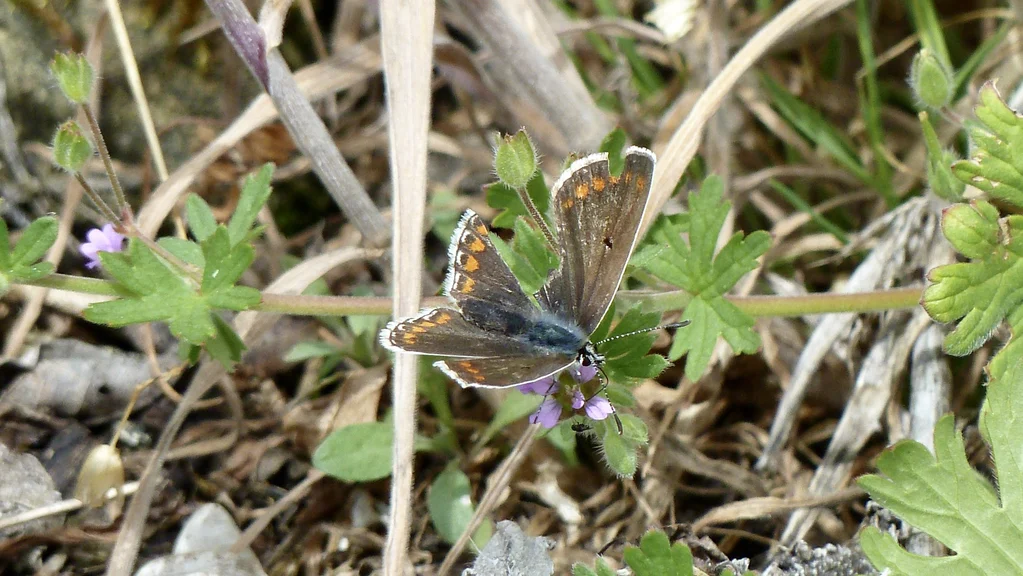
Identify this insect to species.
Aricia agestis/artaxerxes
